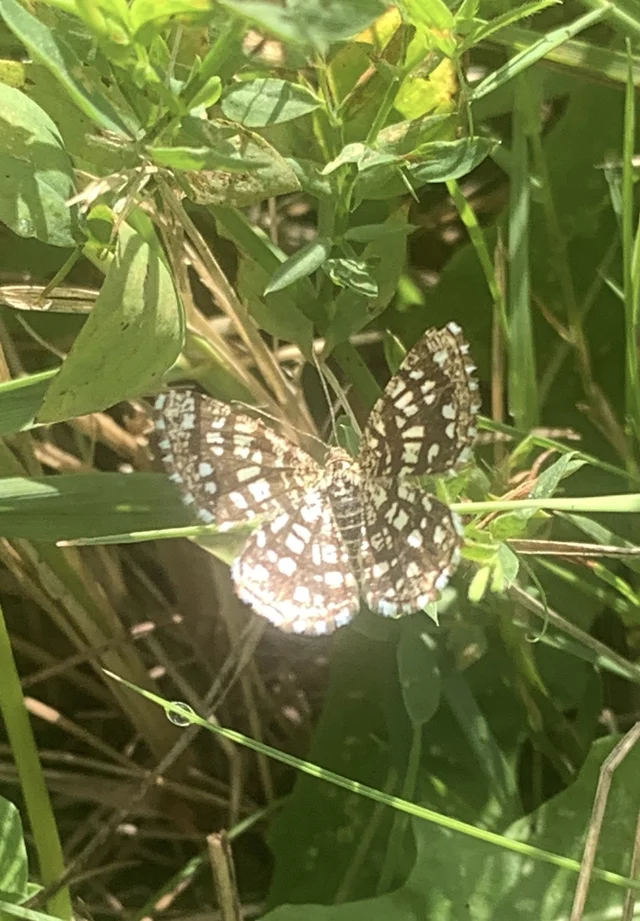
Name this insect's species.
Chiasmia clathrata
